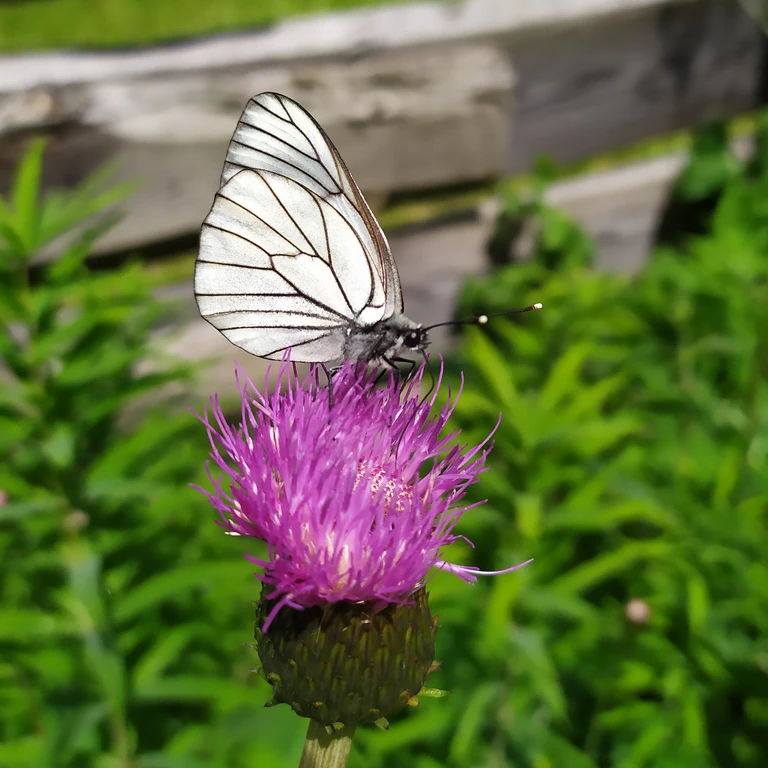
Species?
Aporia crataegi
